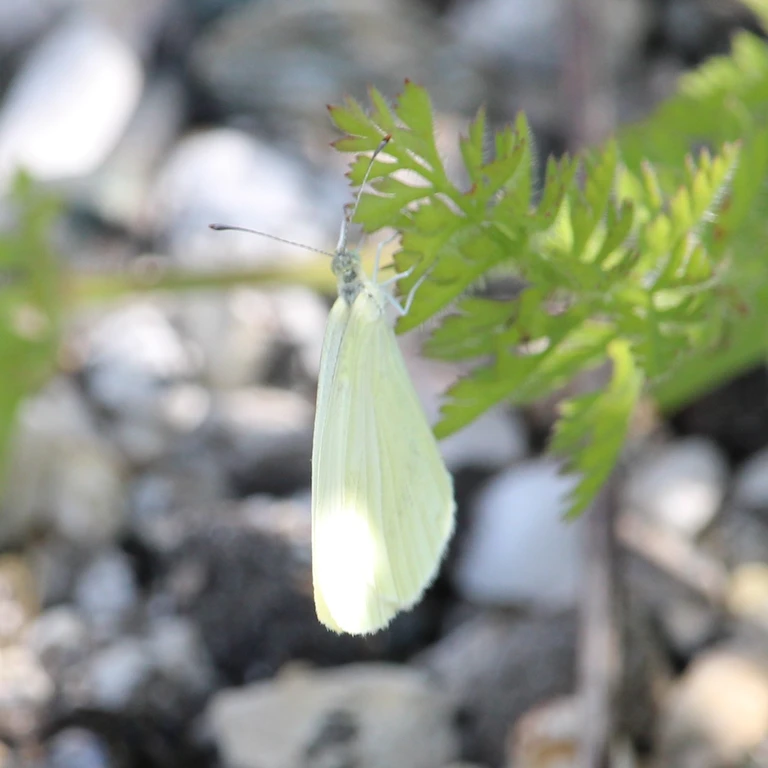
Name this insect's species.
Leptidea sinapis/juvernica
